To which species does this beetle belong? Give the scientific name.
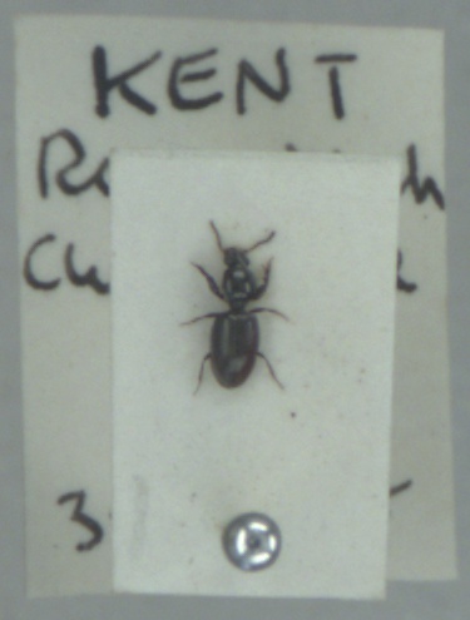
Dyschirius aeneus
